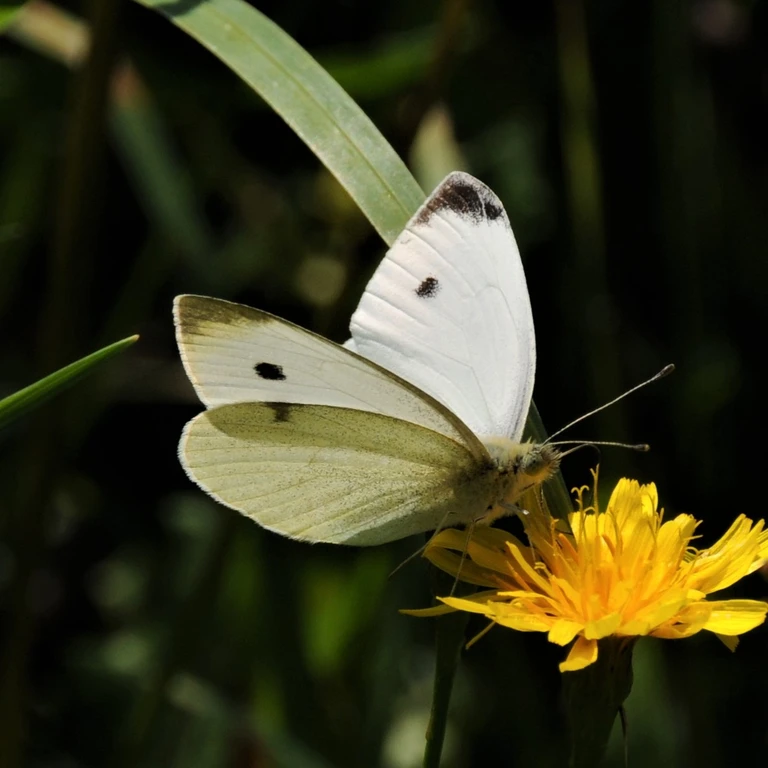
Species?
Pieris rapae
